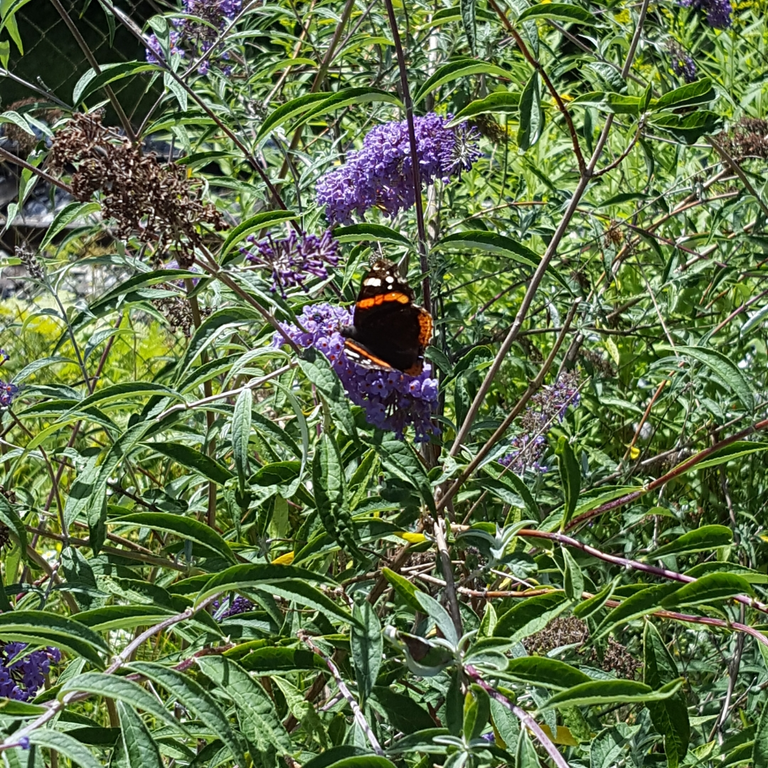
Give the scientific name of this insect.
Vanessa atalanta
